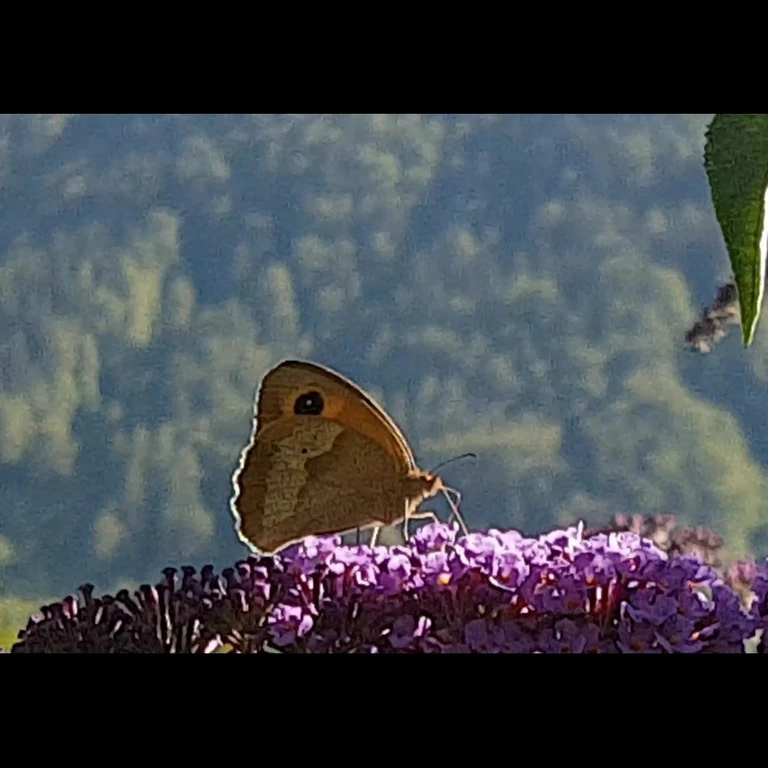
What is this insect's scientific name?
Maniola jurtina
